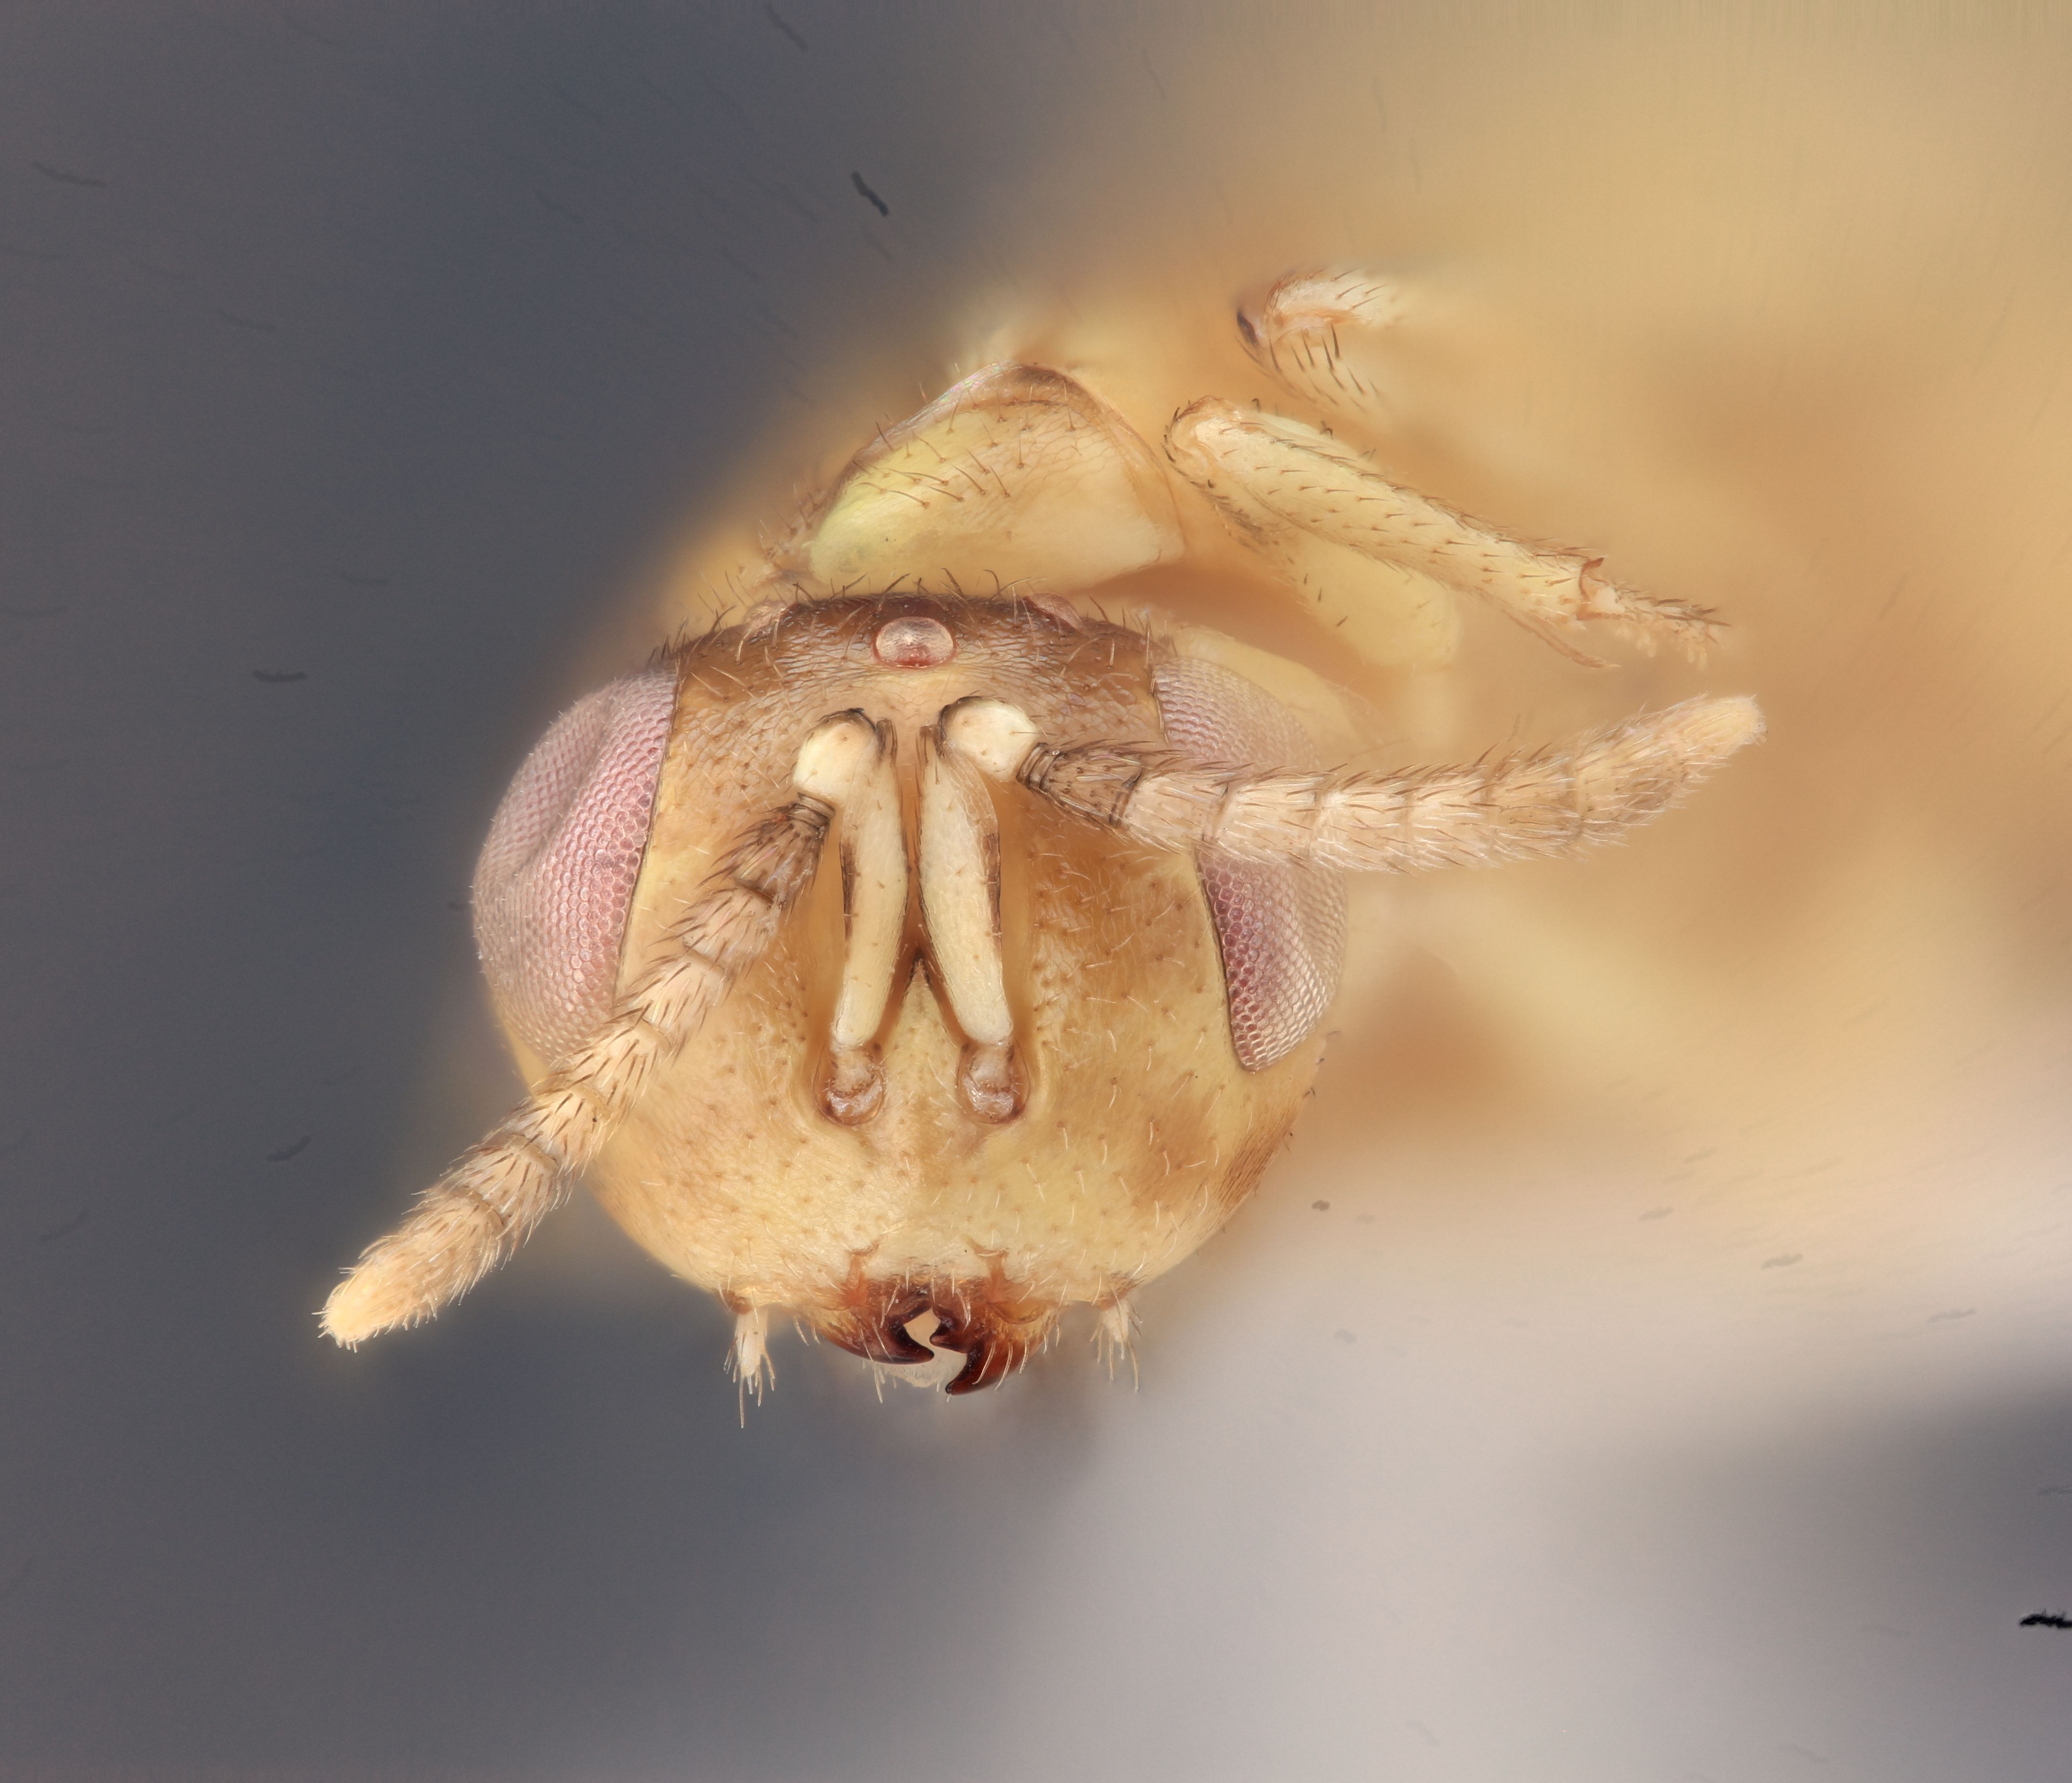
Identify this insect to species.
Tanaostigmodes tenuisulcus
